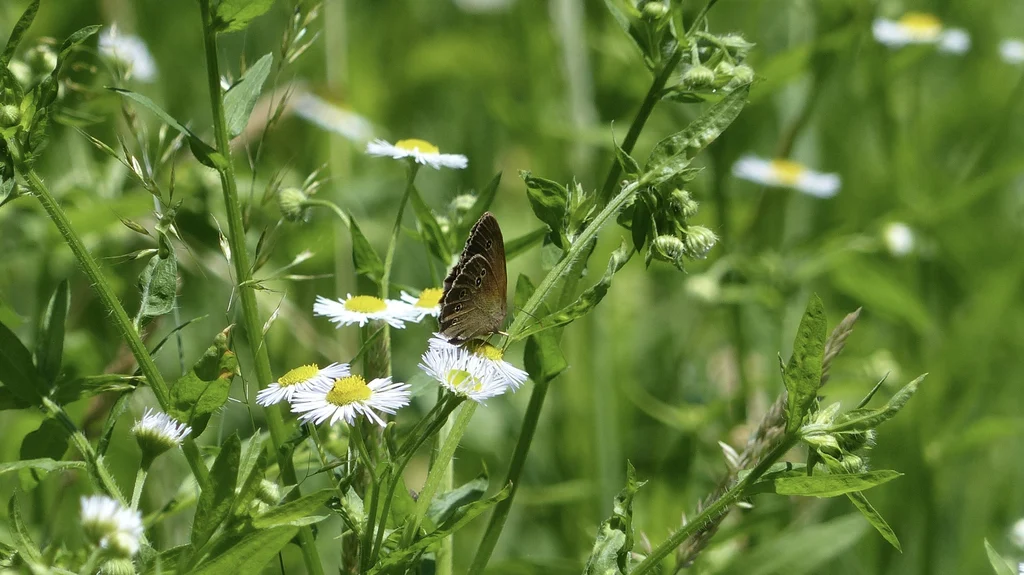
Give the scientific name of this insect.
Aphantopus hyperantus
